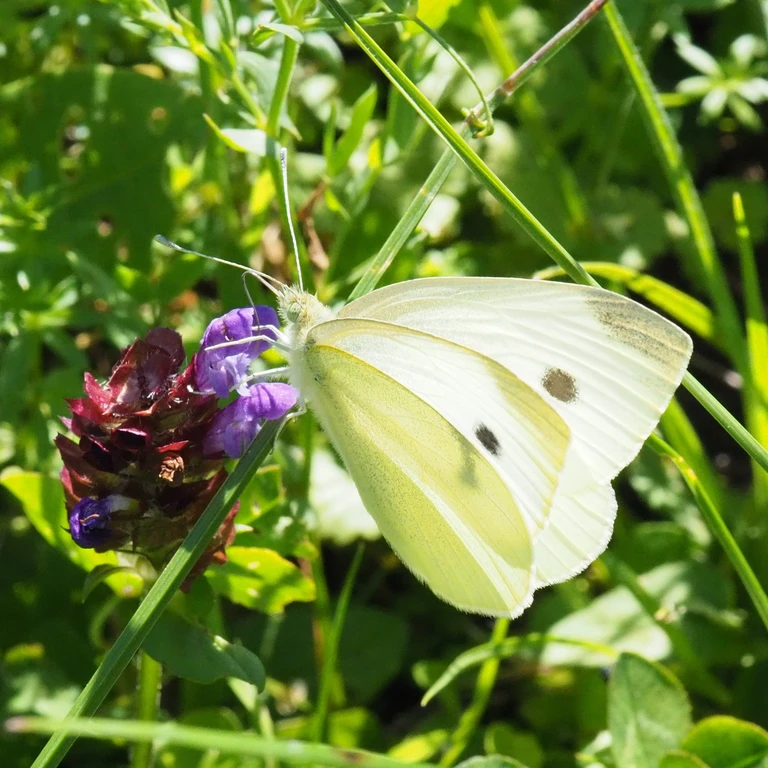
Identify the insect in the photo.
Pieris rapae
